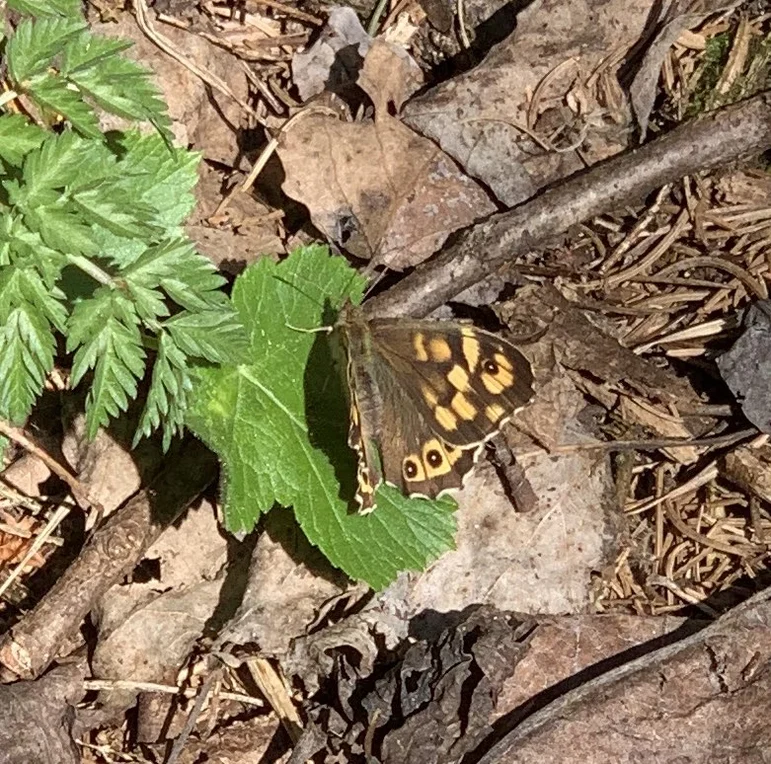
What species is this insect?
Pararge aegeria
